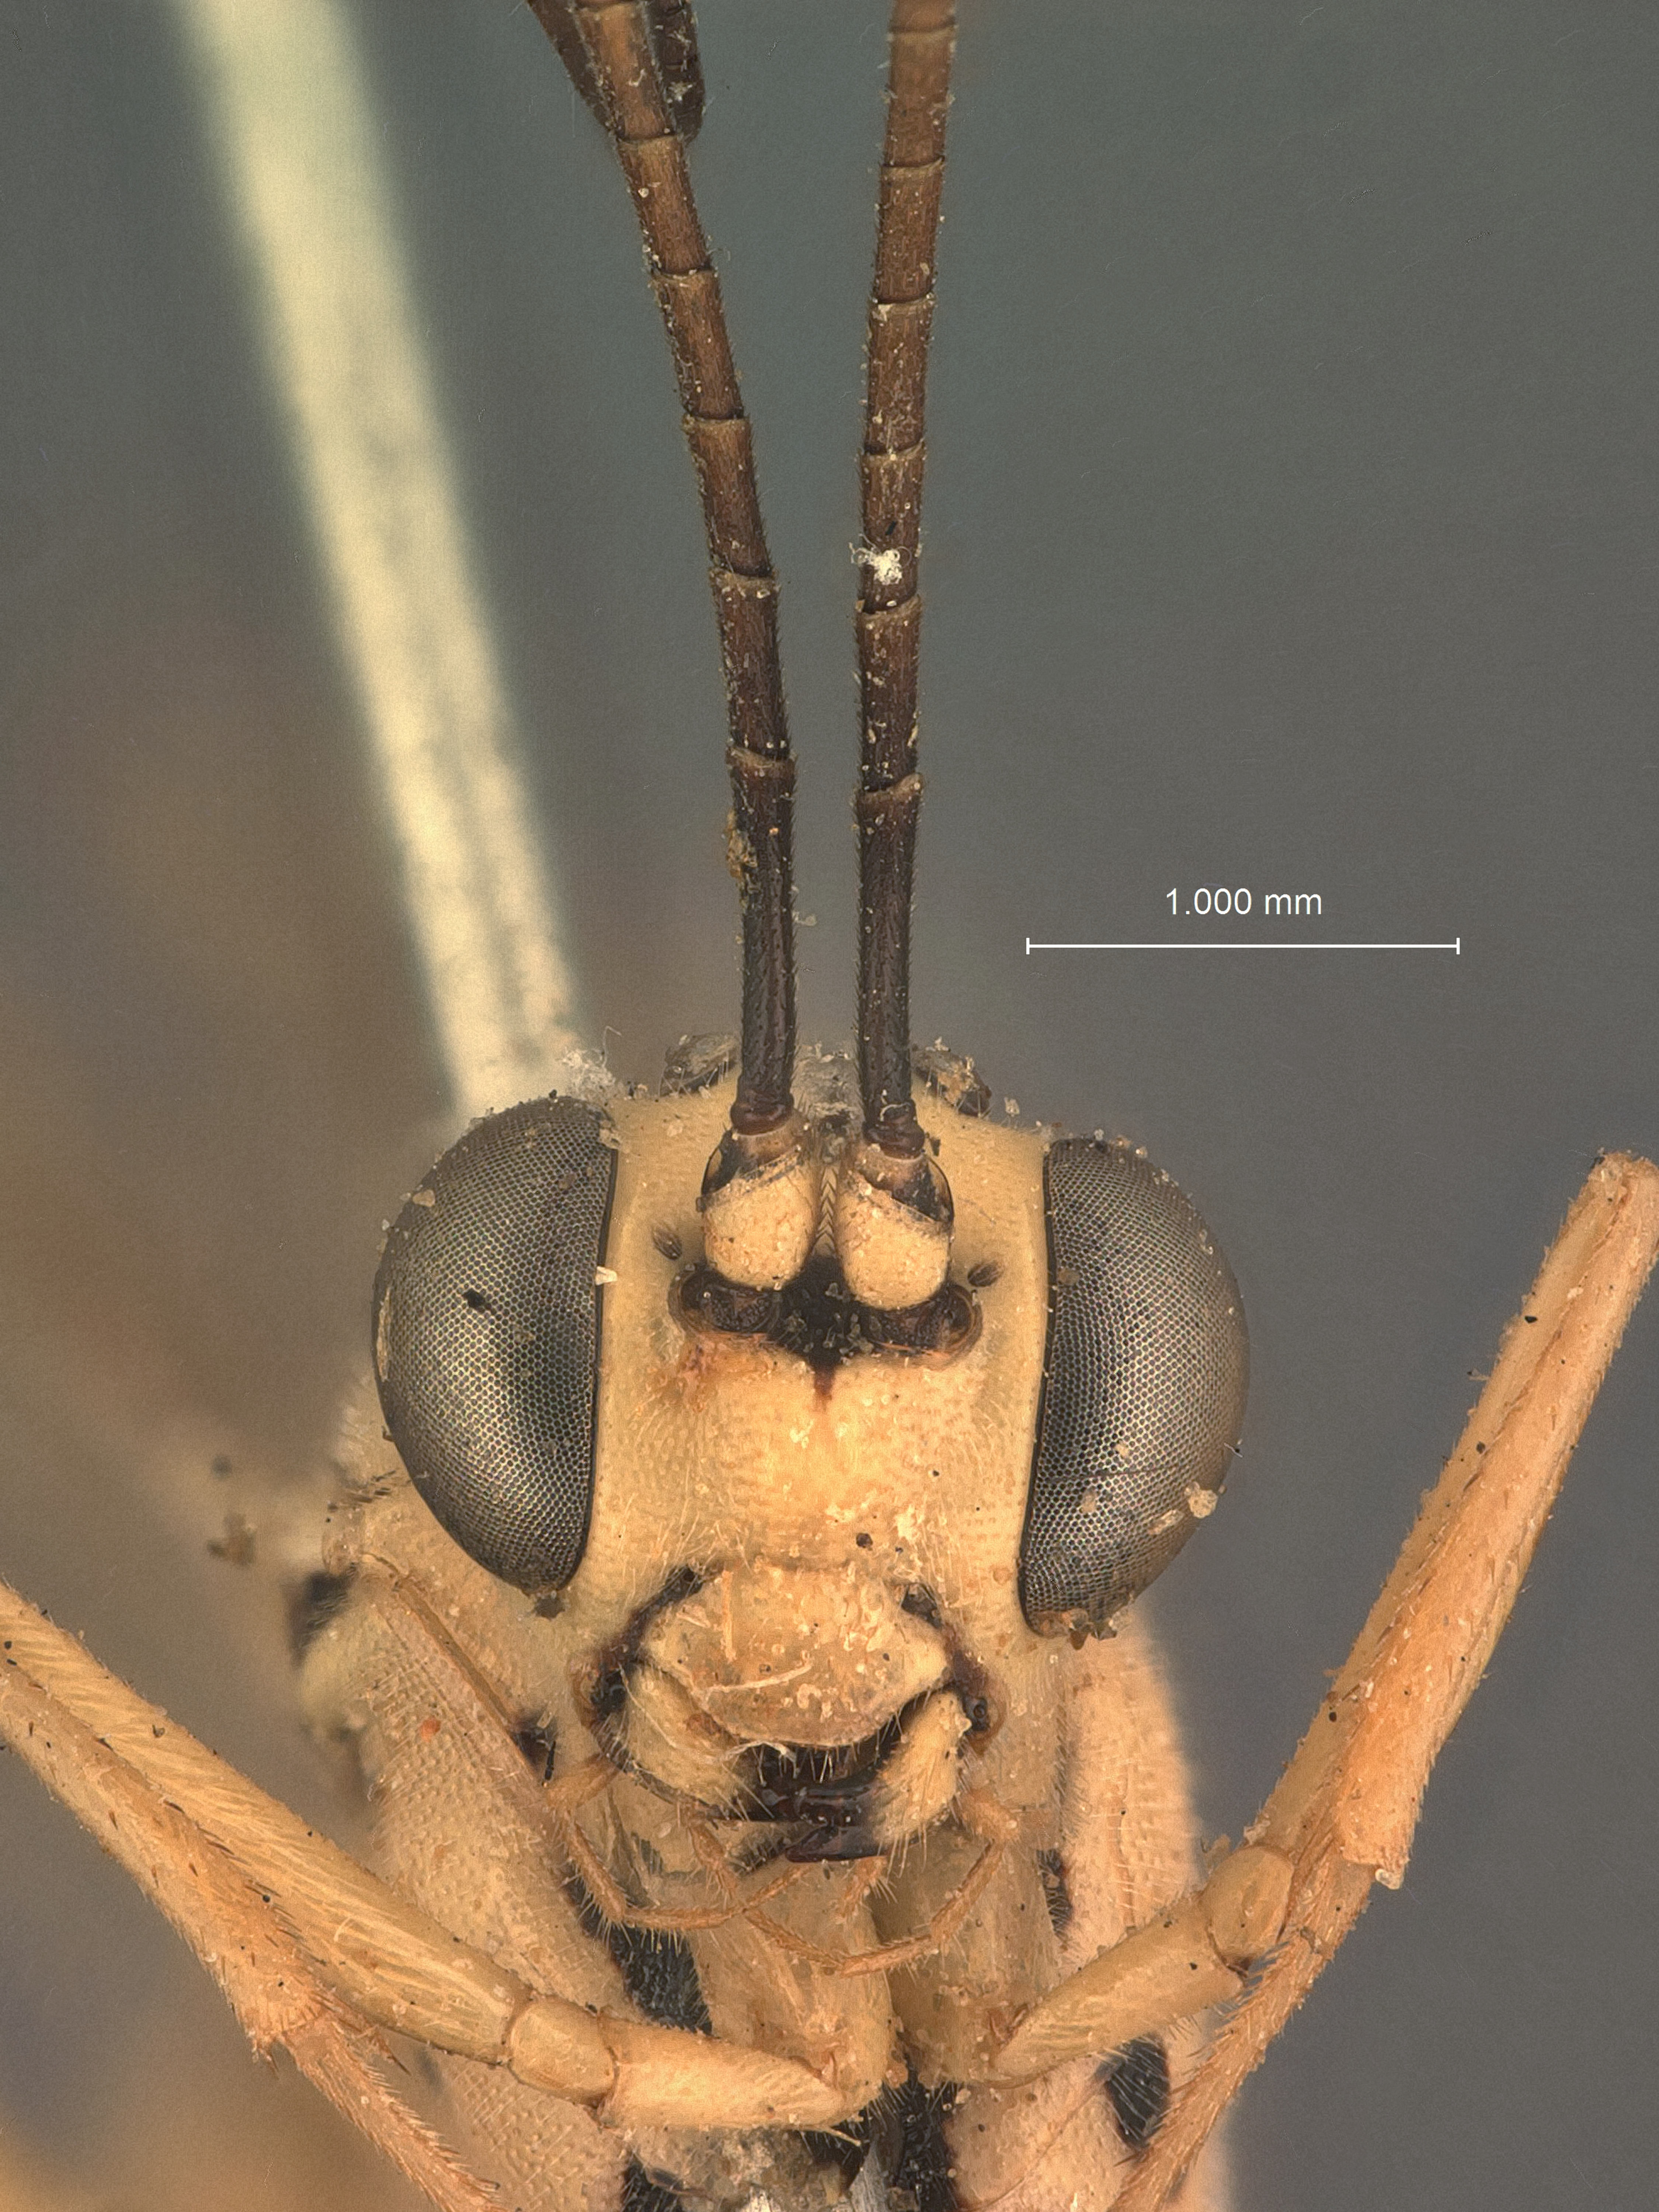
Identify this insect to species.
Exetastes flavus
